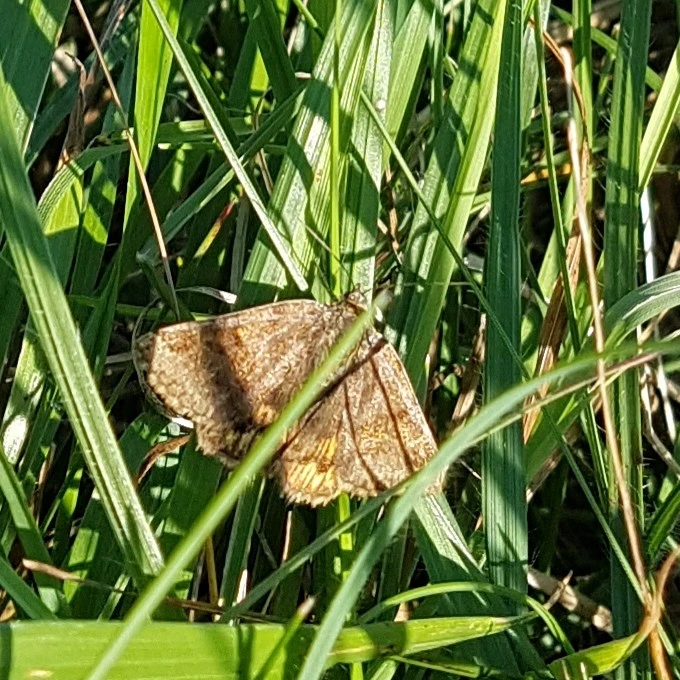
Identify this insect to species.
Euclidia glyphica
